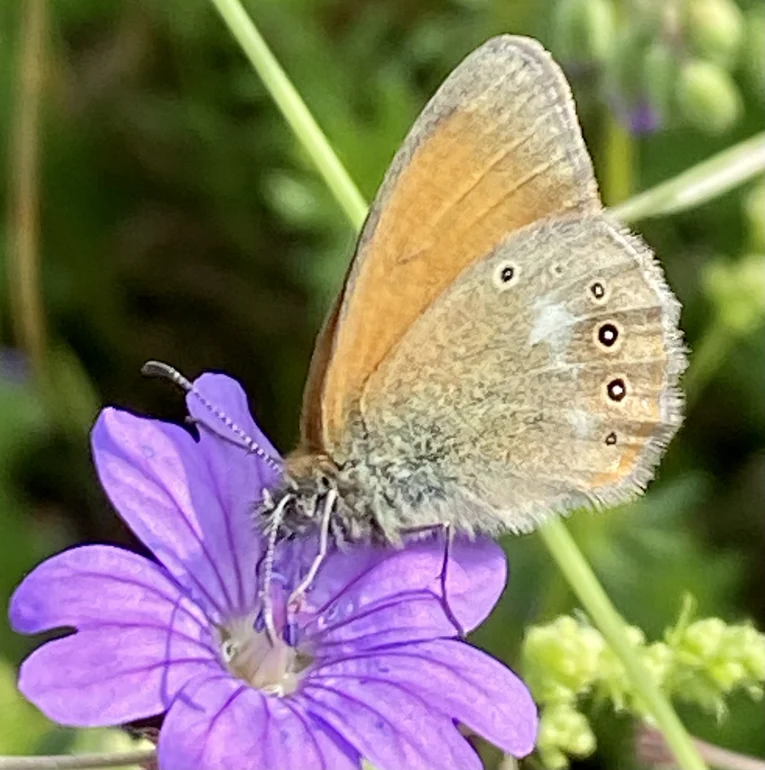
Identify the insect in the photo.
Coenonympha glycerion (also Coenonympha iphis)
